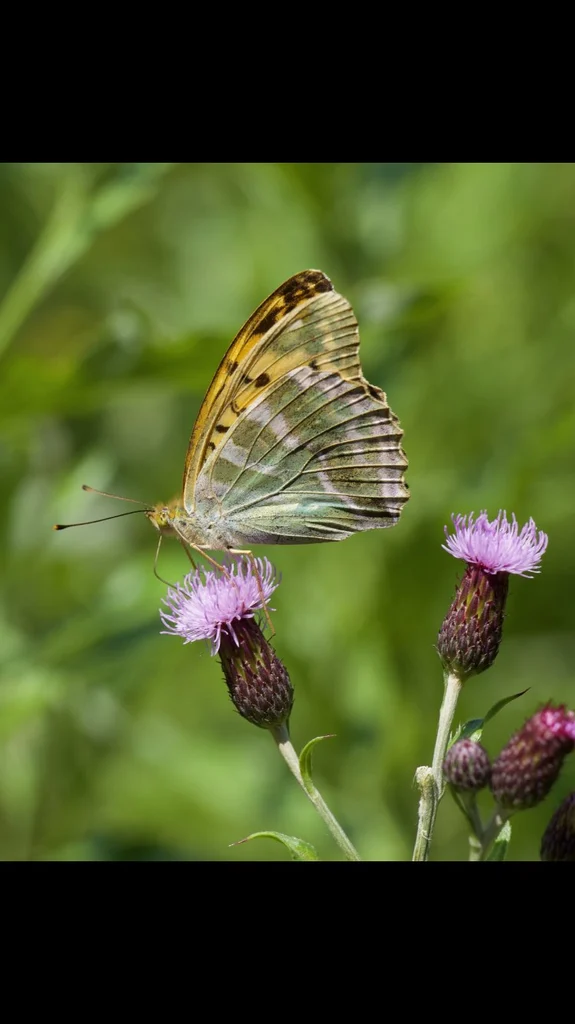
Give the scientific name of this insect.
Argynnis paphia
